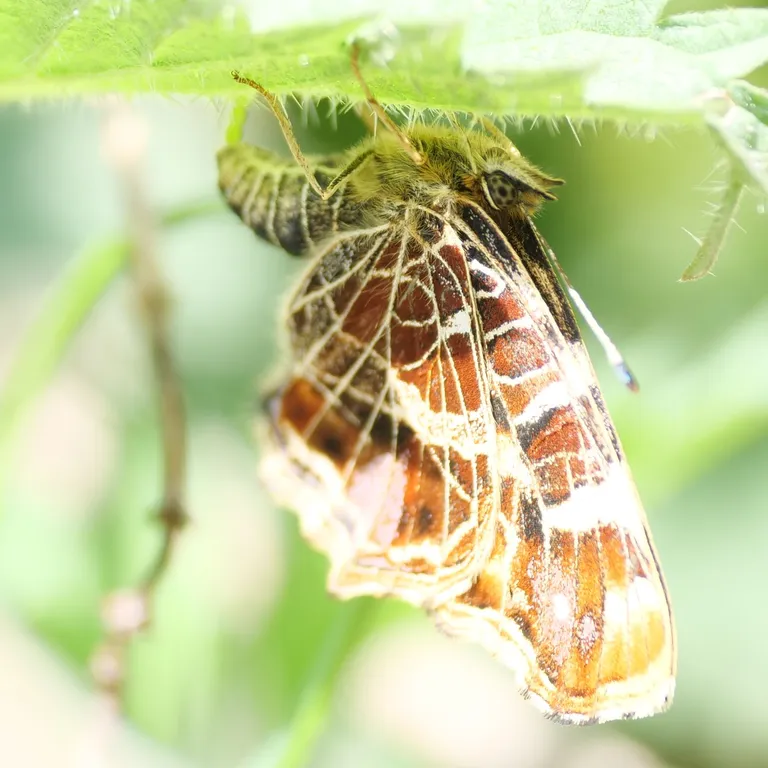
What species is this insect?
Araschnia levana
